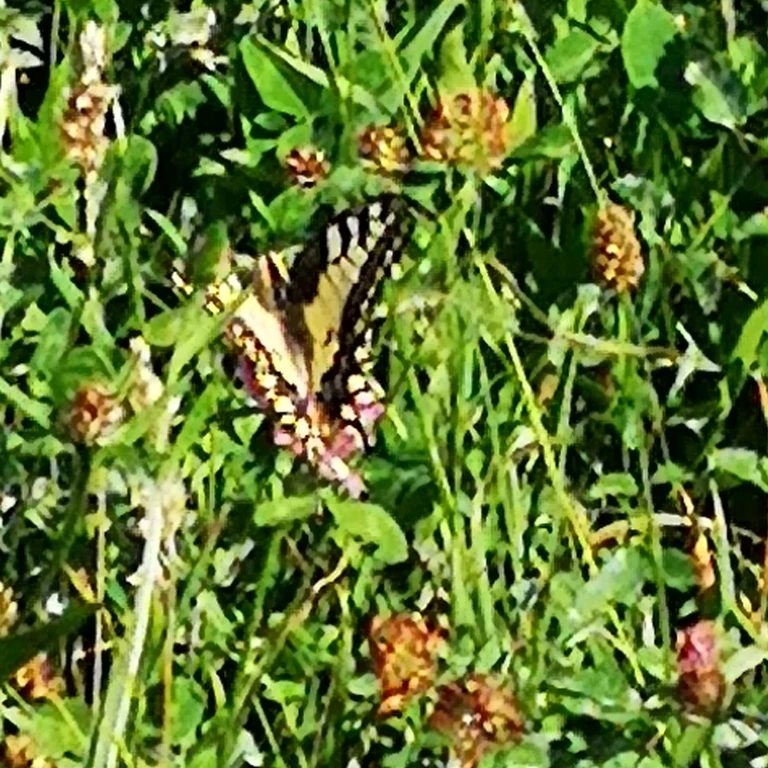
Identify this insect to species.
Papilio machaon
